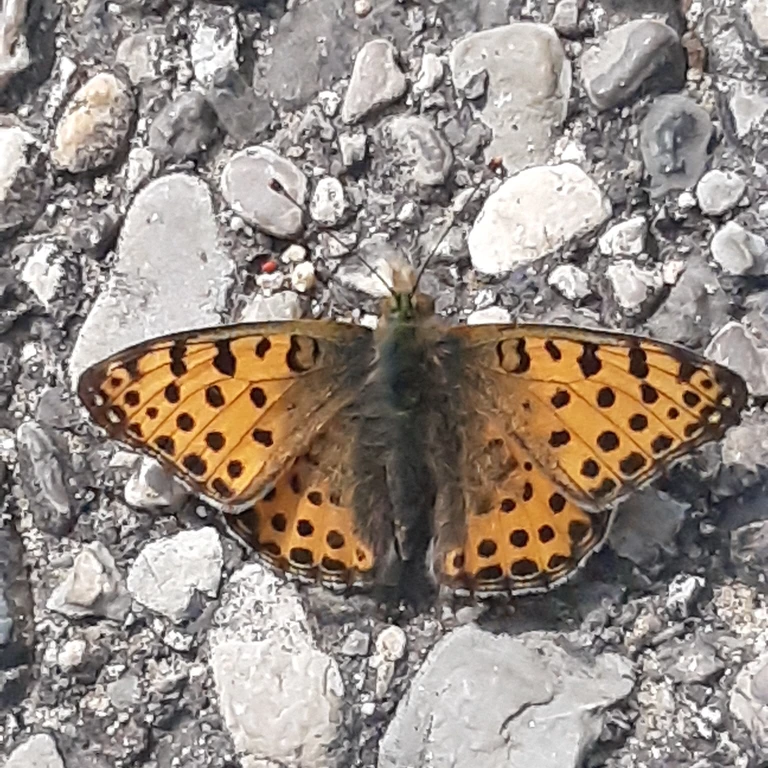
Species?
Issoria lathonia
